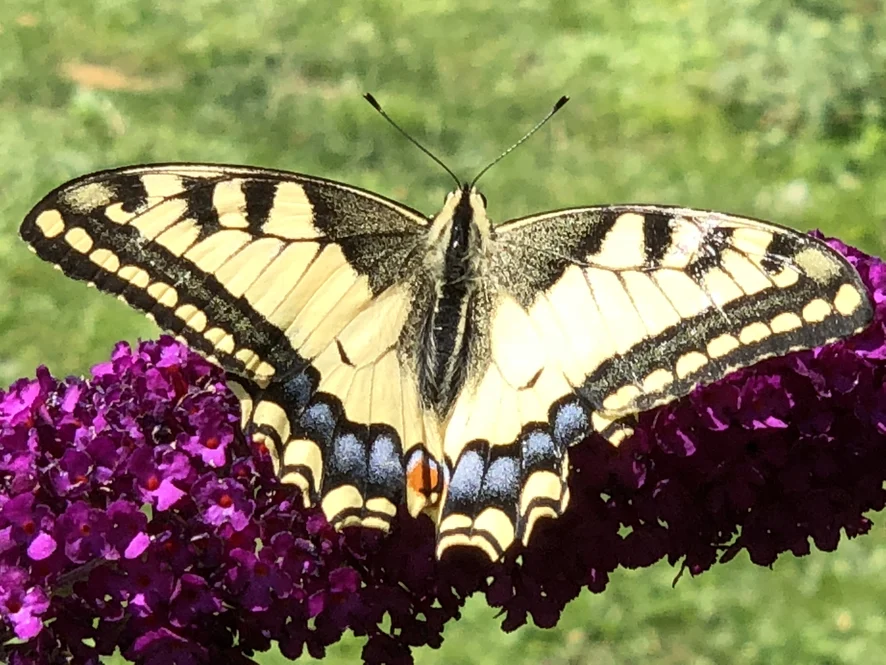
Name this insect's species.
Papilio machaon
